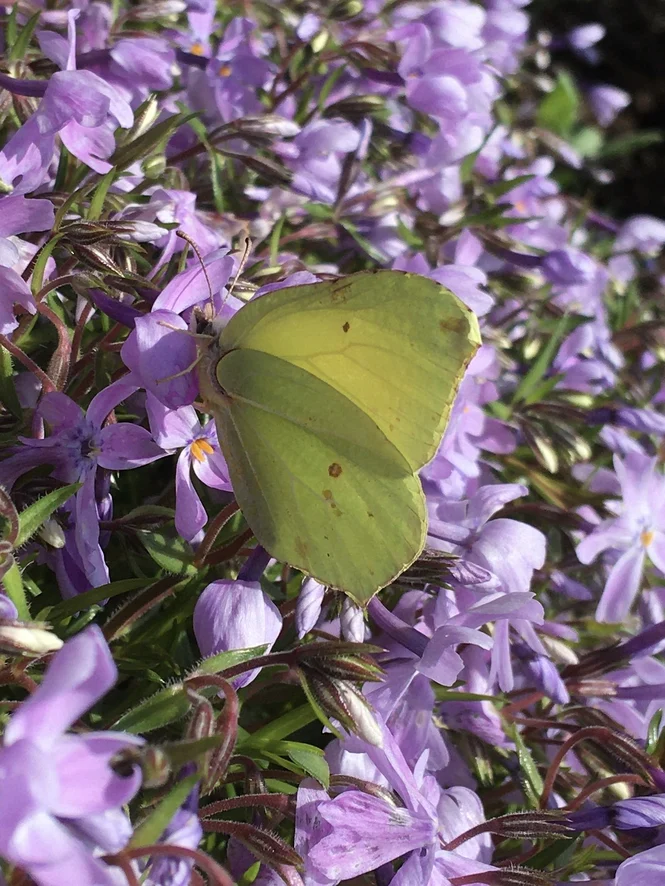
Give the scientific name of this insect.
Gonepteryx rhamni
